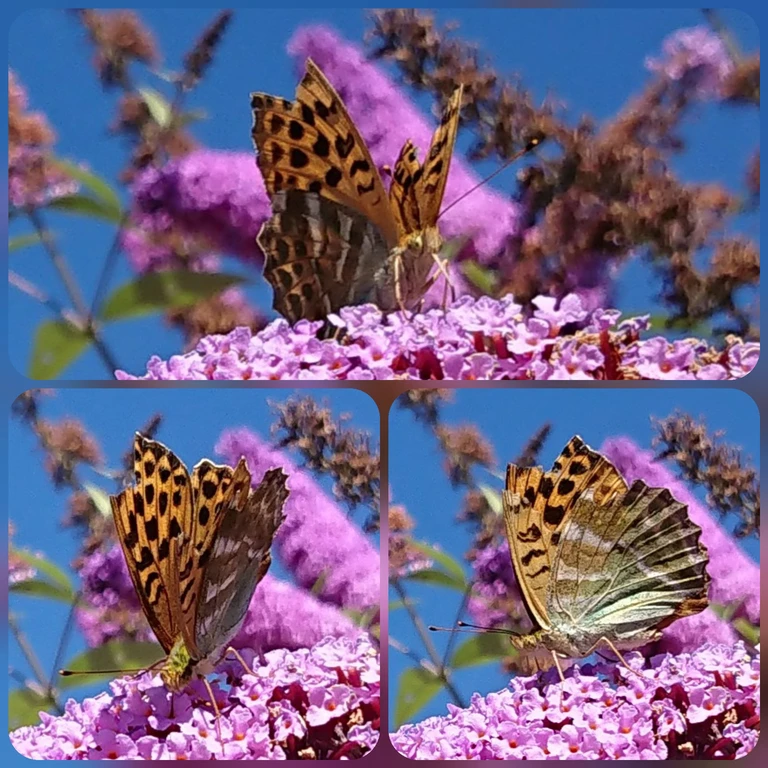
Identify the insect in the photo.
Argynnis paphia
